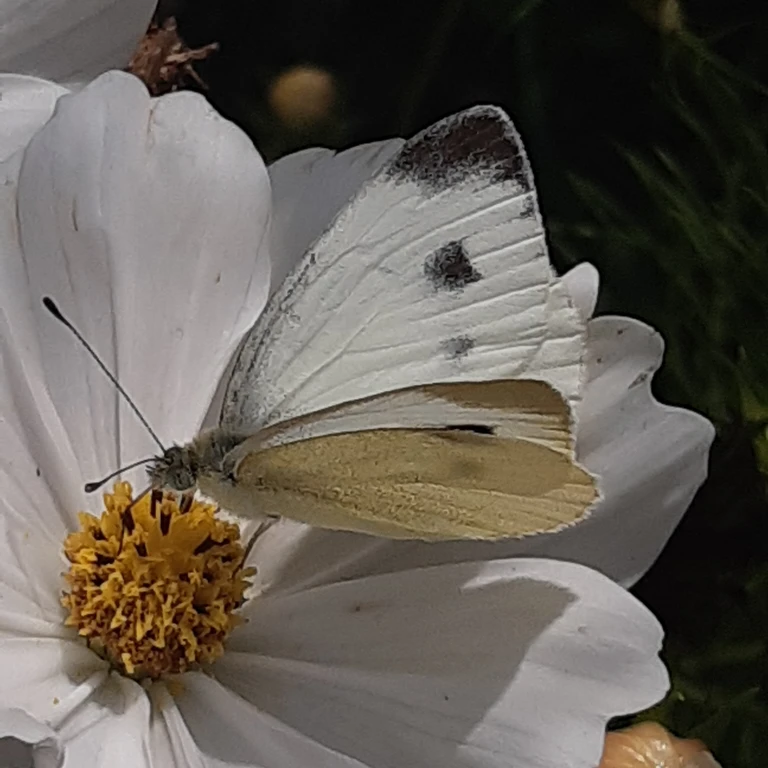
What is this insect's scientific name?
Pieris mannii
